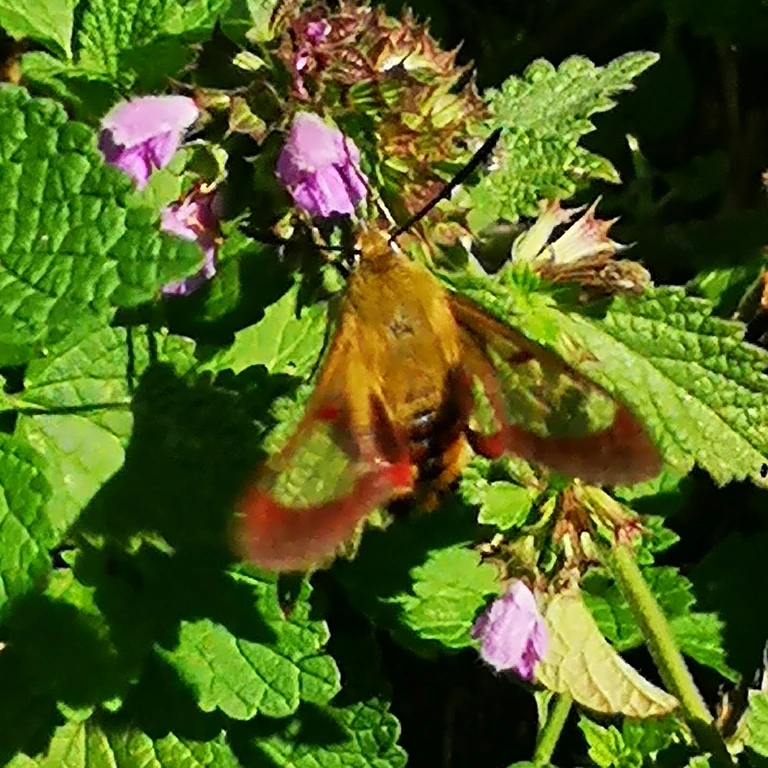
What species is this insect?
Hemaris fuciformis
